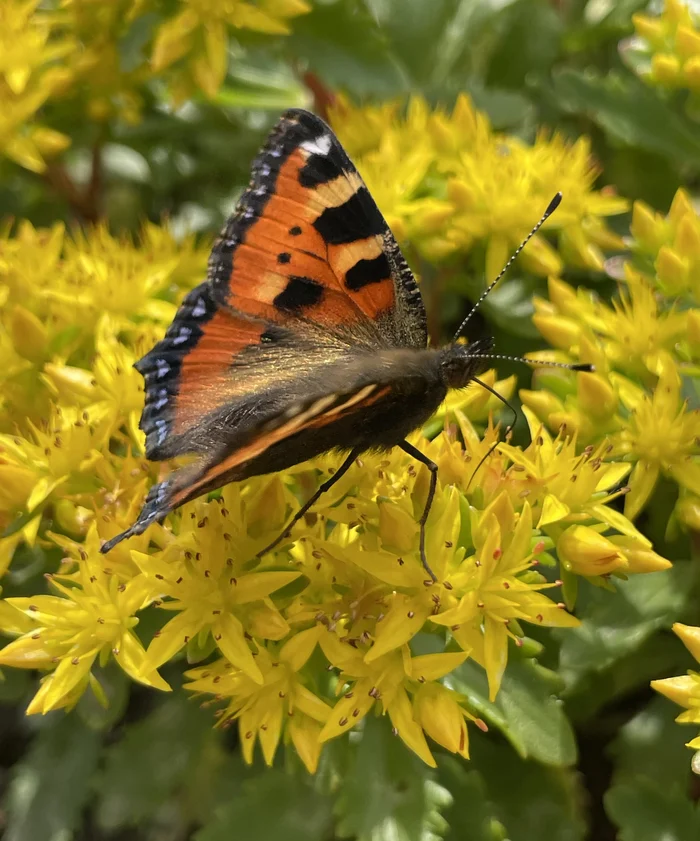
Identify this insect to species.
Aglais urticae
